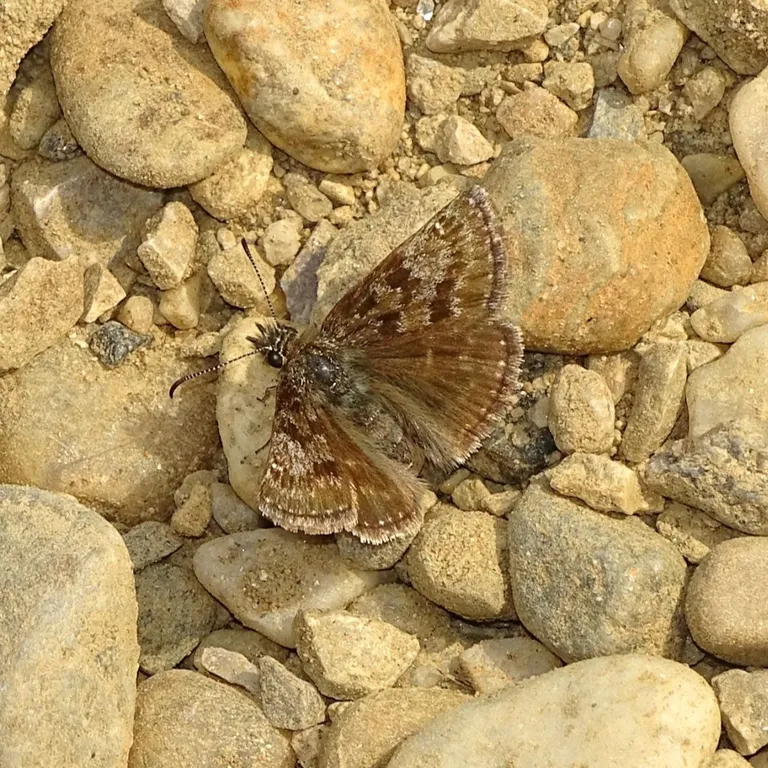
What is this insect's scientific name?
Erynnis tages
